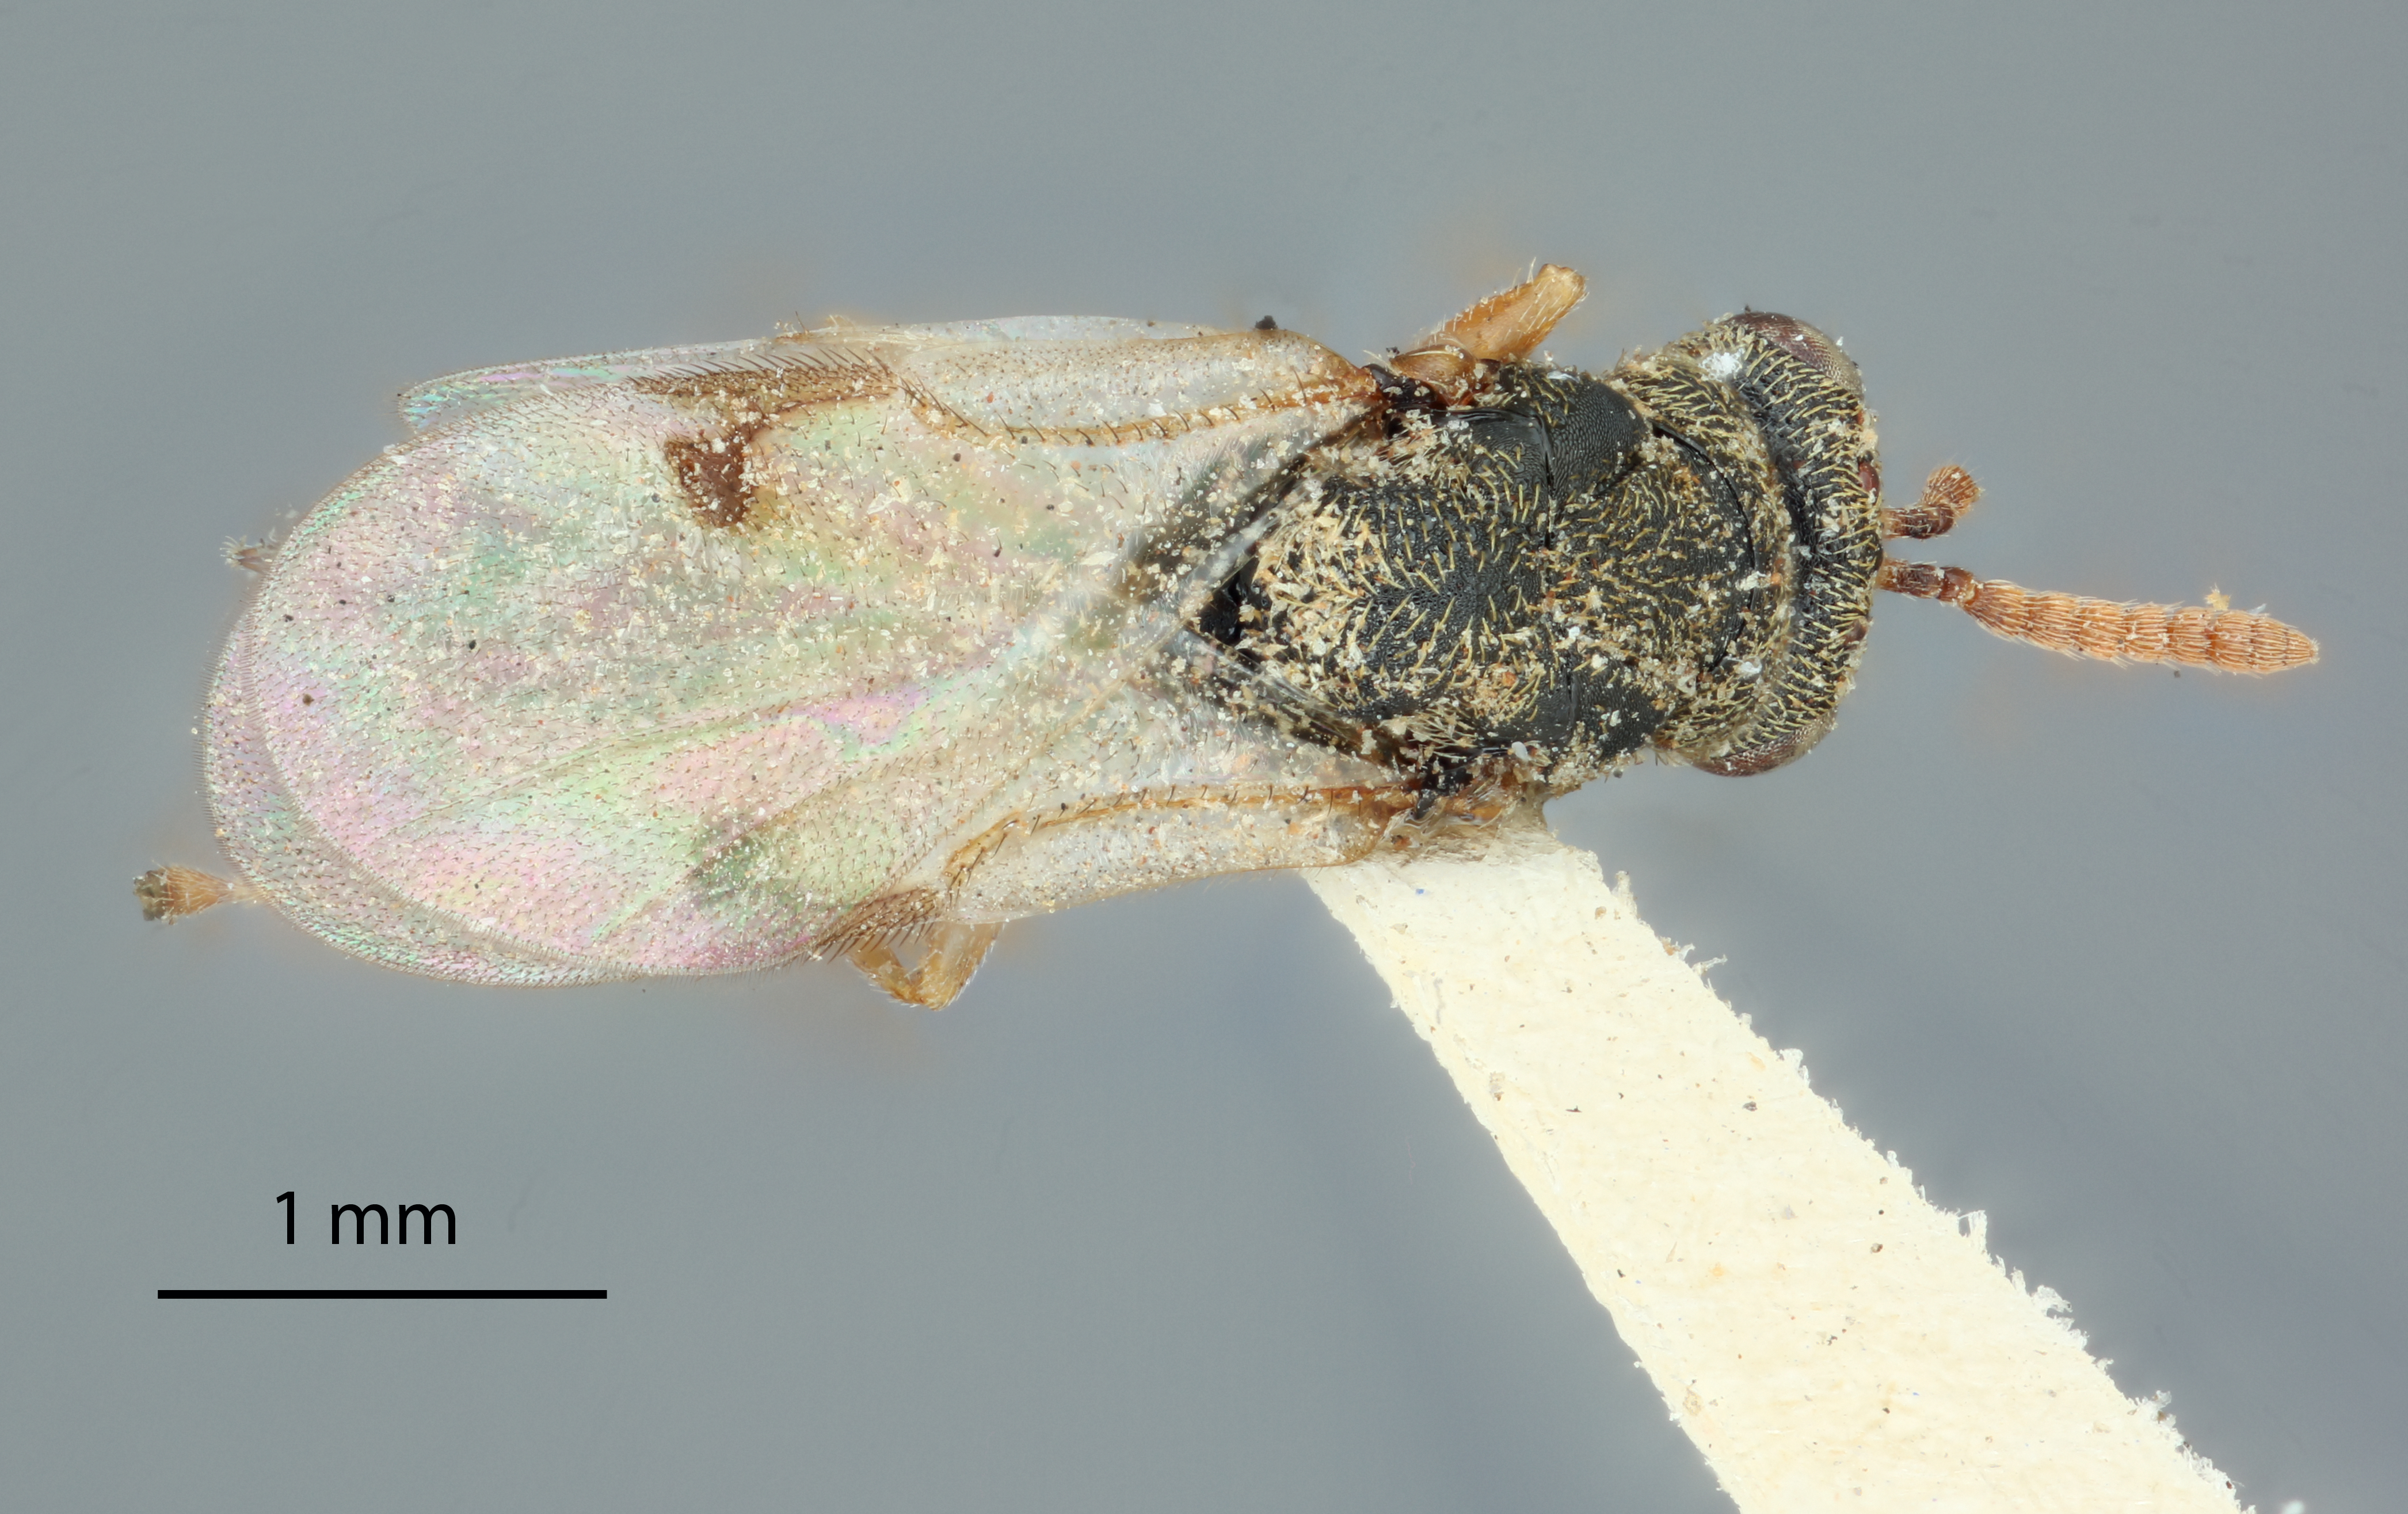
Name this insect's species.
Eurytoma eucalypti
